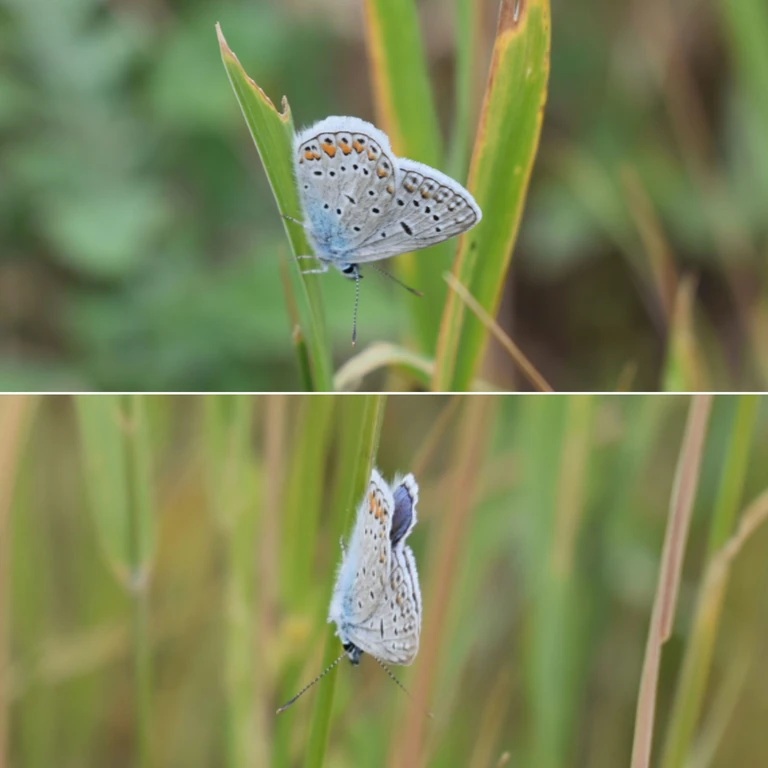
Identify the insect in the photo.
Polyommatus icarus
